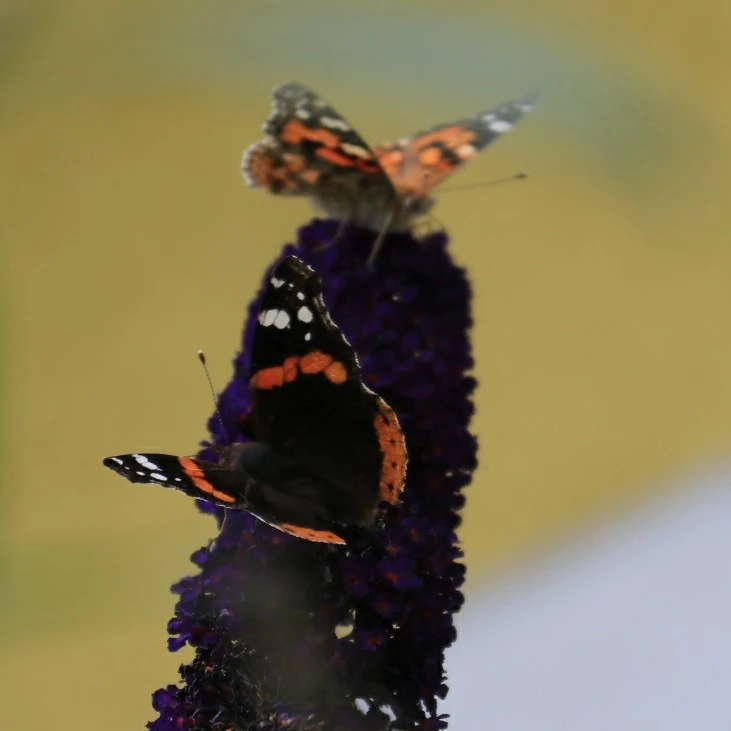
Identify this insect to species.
Vanessa atalanta
